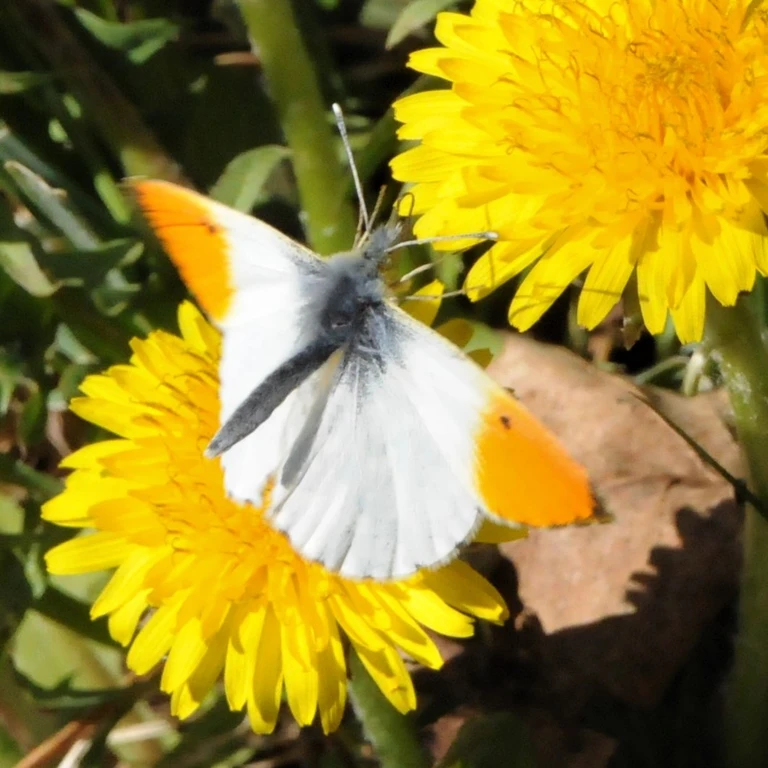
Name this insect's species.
Anthocharis cardamines
